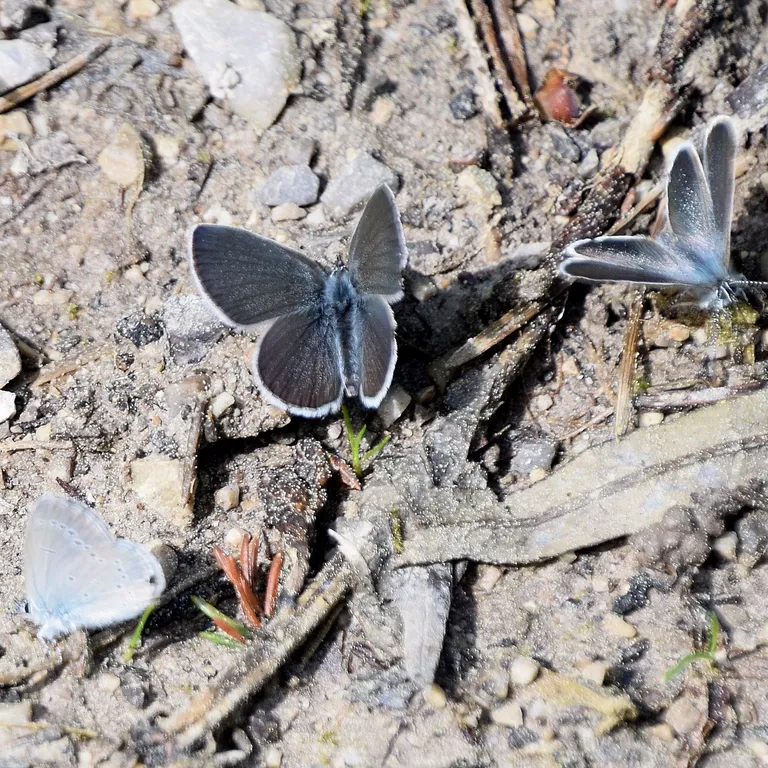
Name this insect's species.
Cupido minimus
